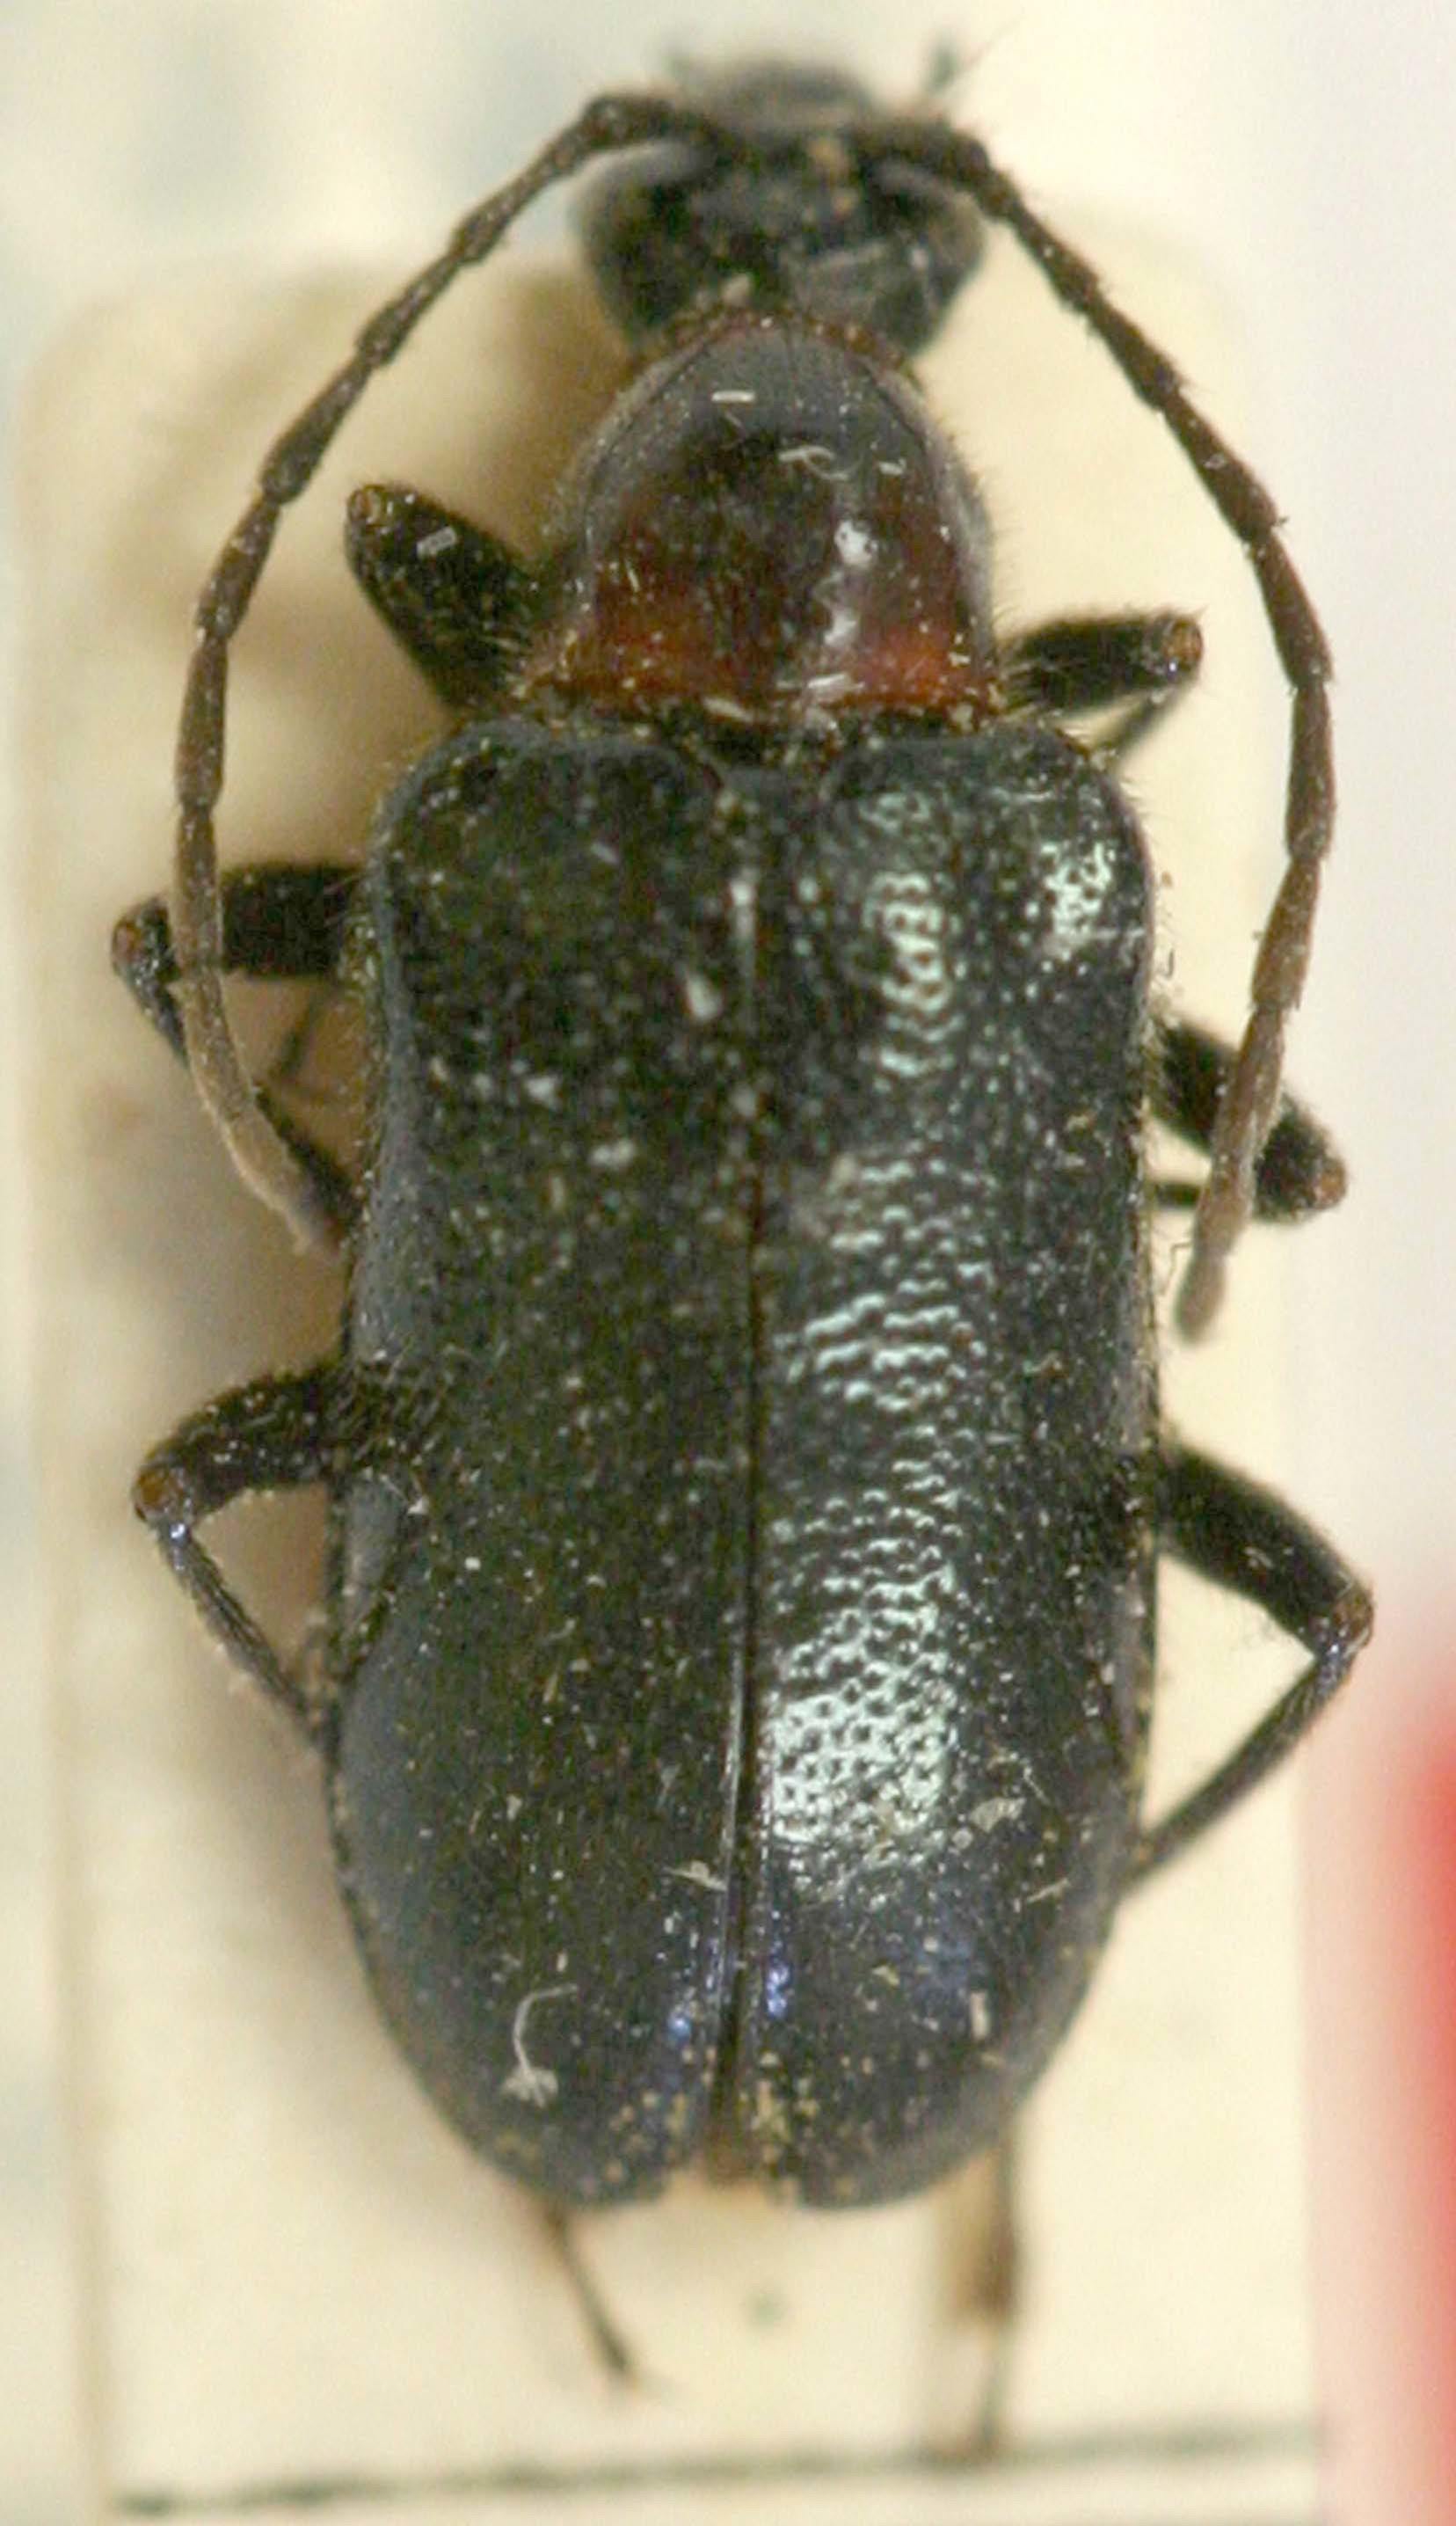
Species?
Dinoptera collaris
